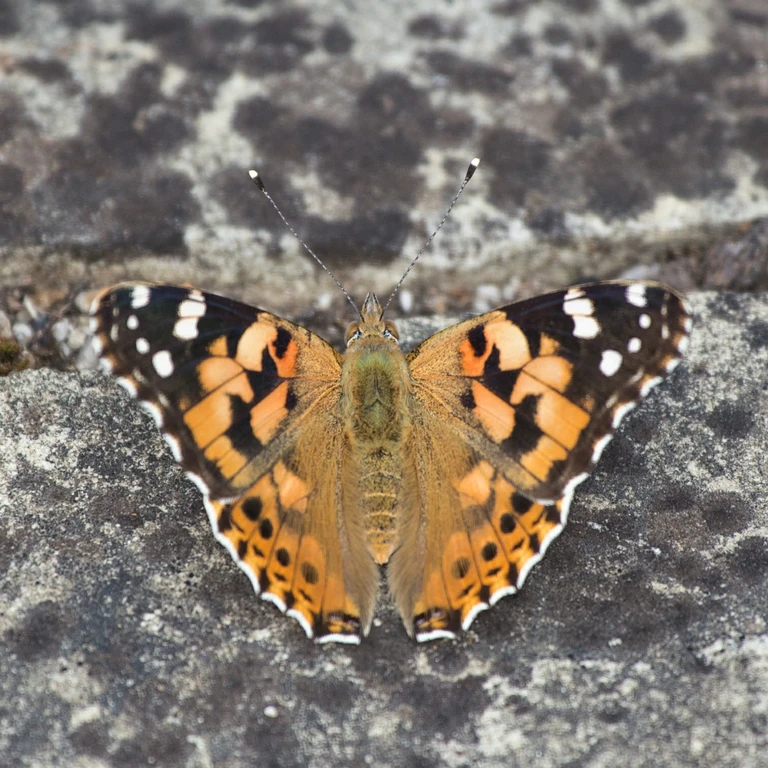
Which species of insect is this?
Vanessa cardui
